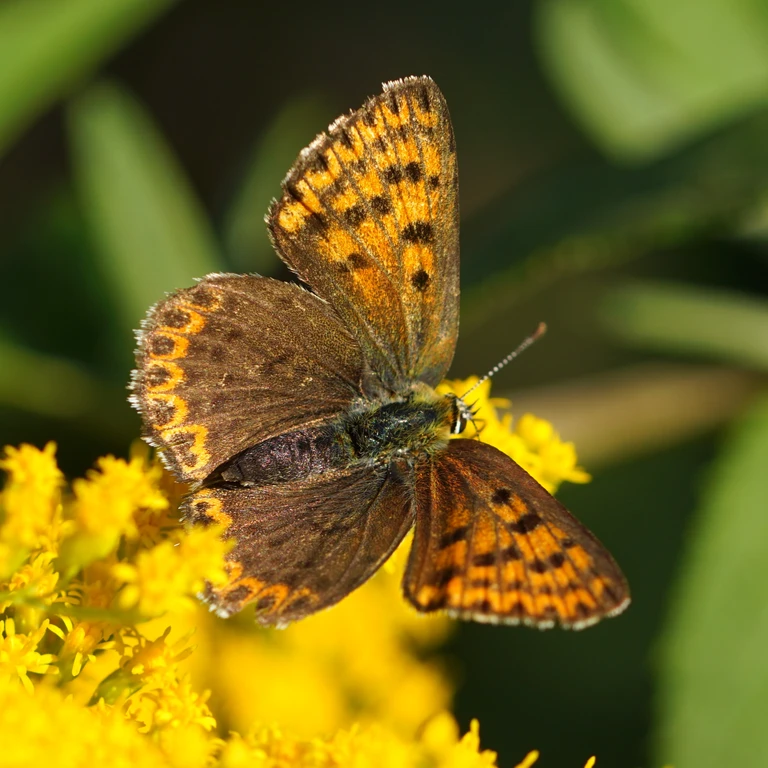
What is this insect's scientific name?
Lycaena tityrus (also Loweia tityrus)
